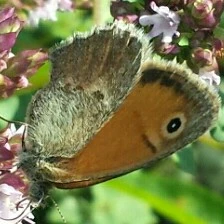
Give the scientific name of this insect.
Coenonympha pamphilus
